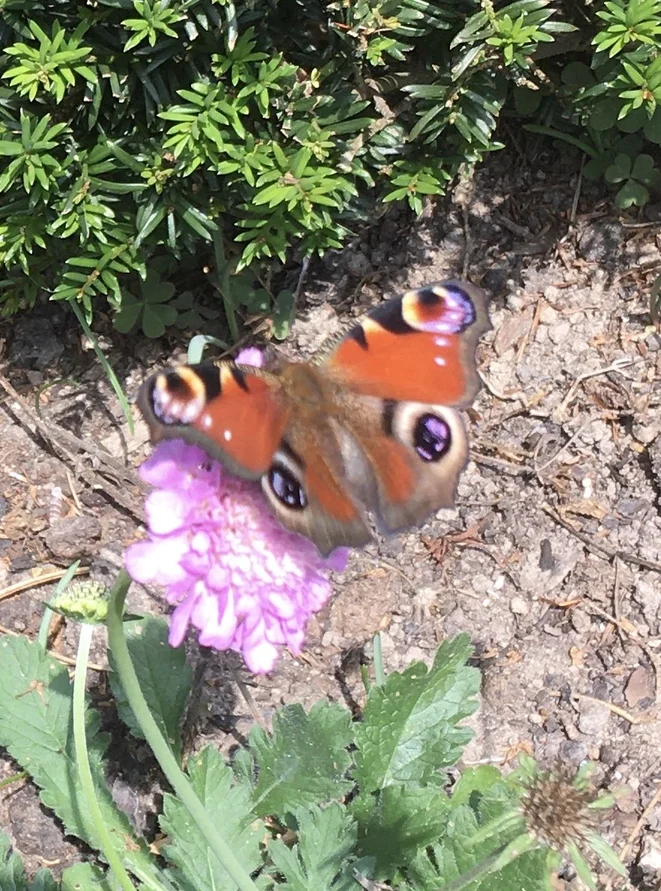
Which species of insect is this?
Aglais io
